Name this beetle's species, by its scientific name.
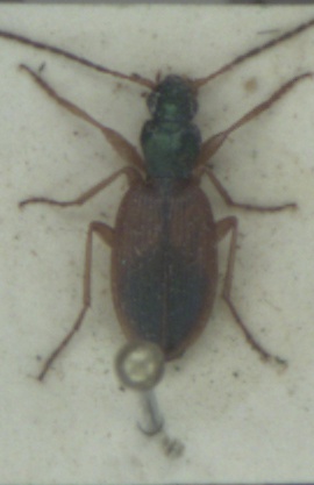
Anchomenus dorsalis
